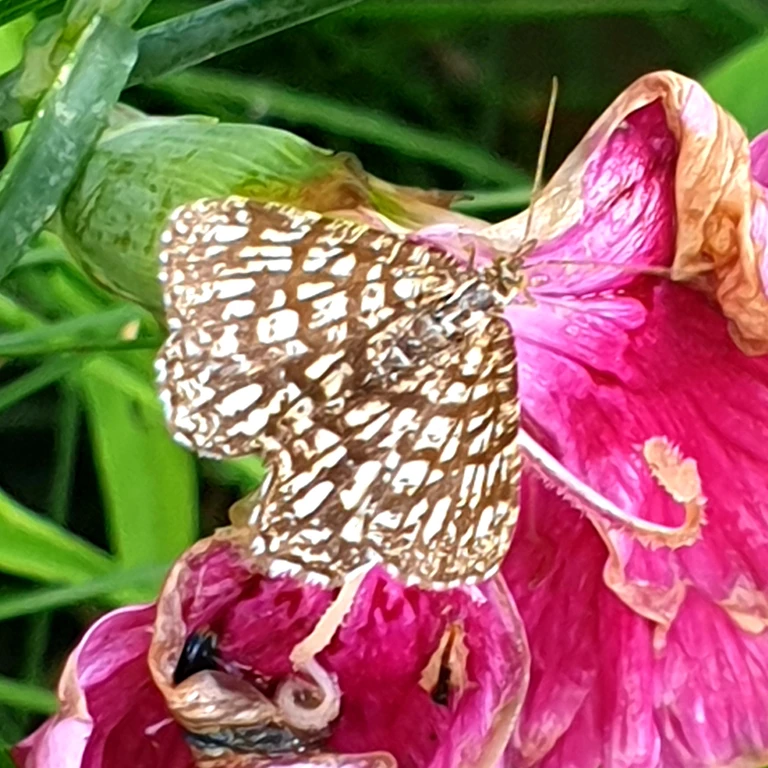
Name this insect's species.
Chiasmia clathrata
